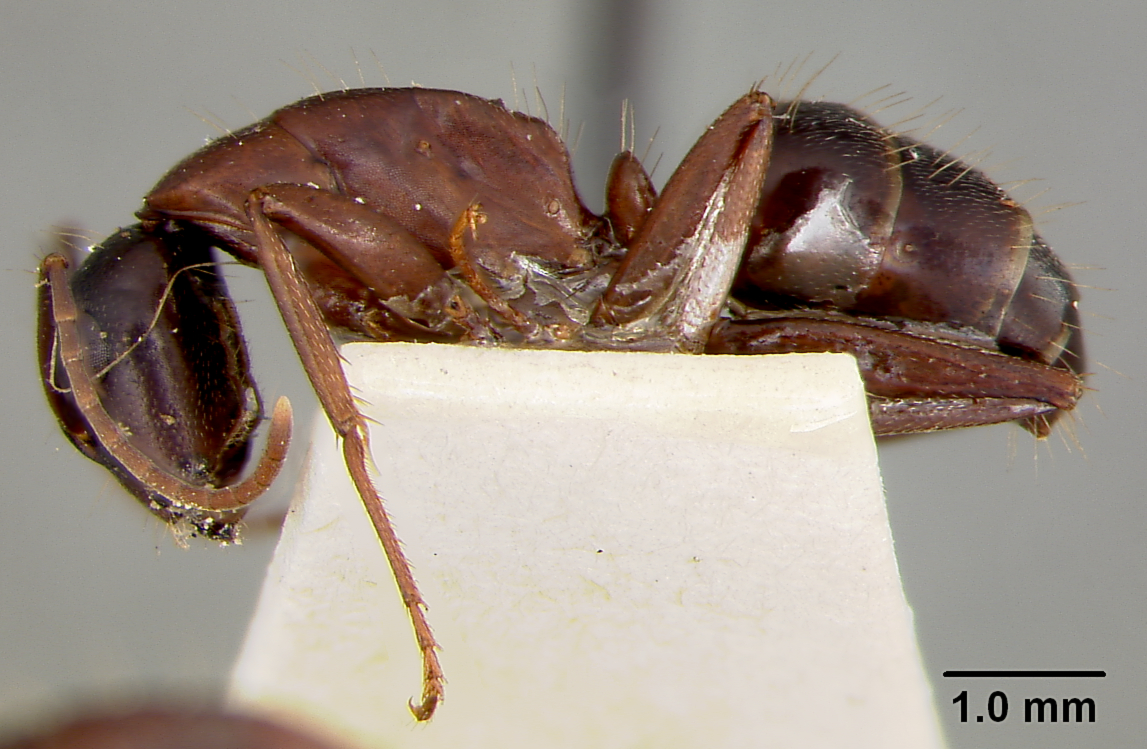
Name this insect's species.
Camponotus maculatus
